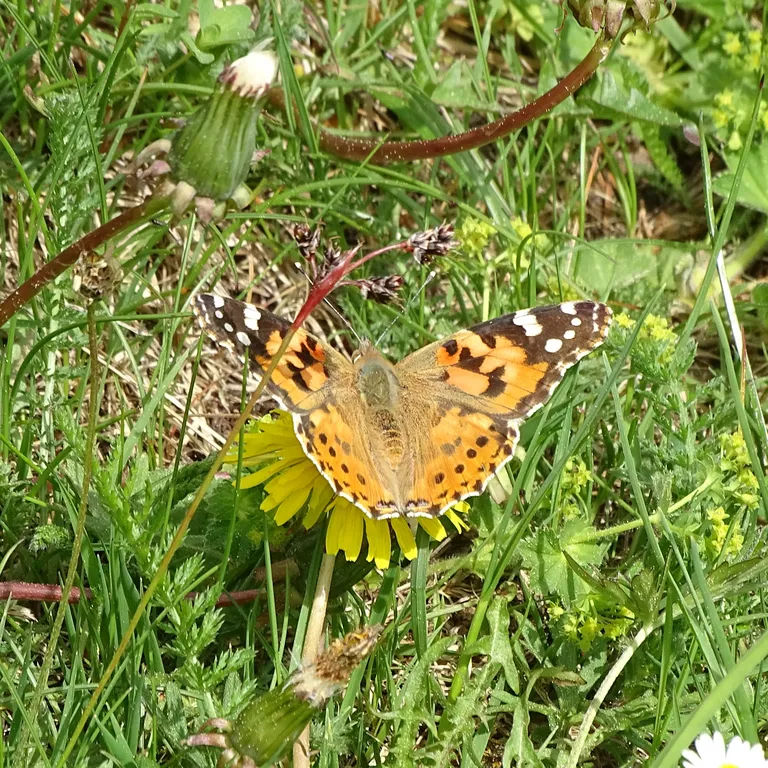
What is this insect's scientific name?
Vanessa cardui
